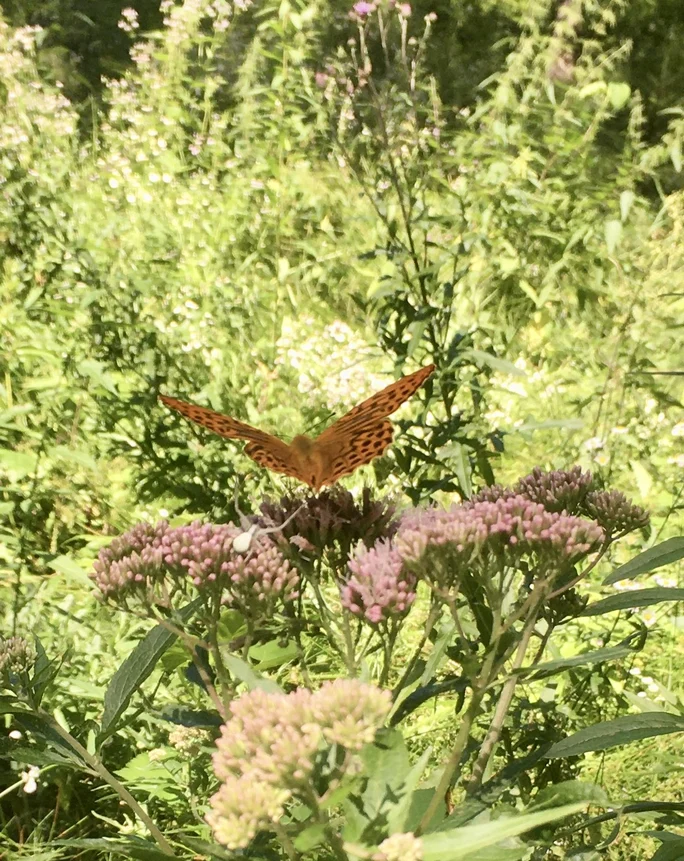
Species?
Argynnis paphia
